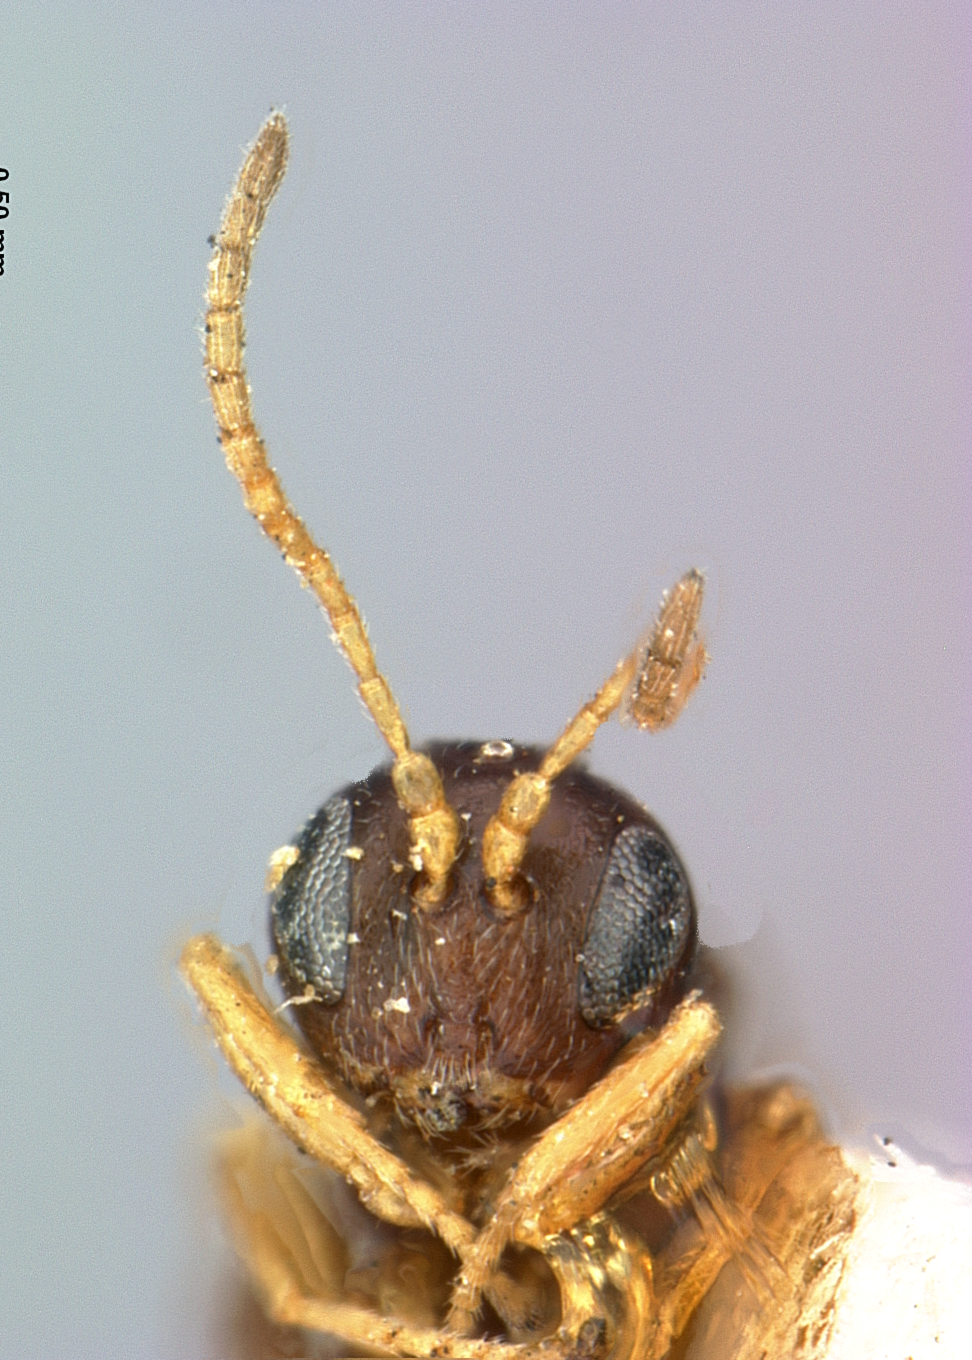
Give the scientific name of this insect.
Andricus cellularius
